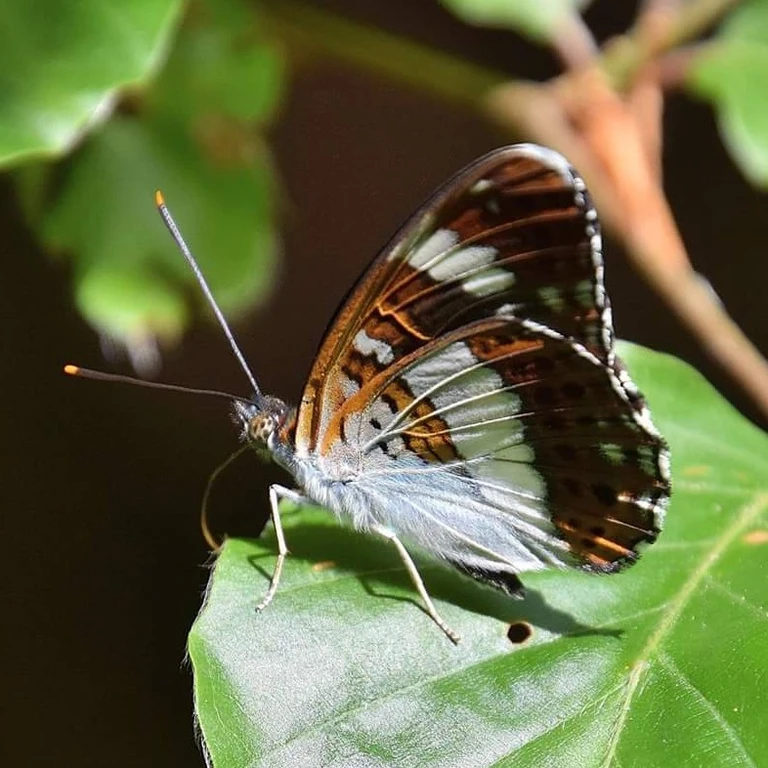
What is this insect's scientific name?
Limenitis camilla (also Ladoga camilla)
